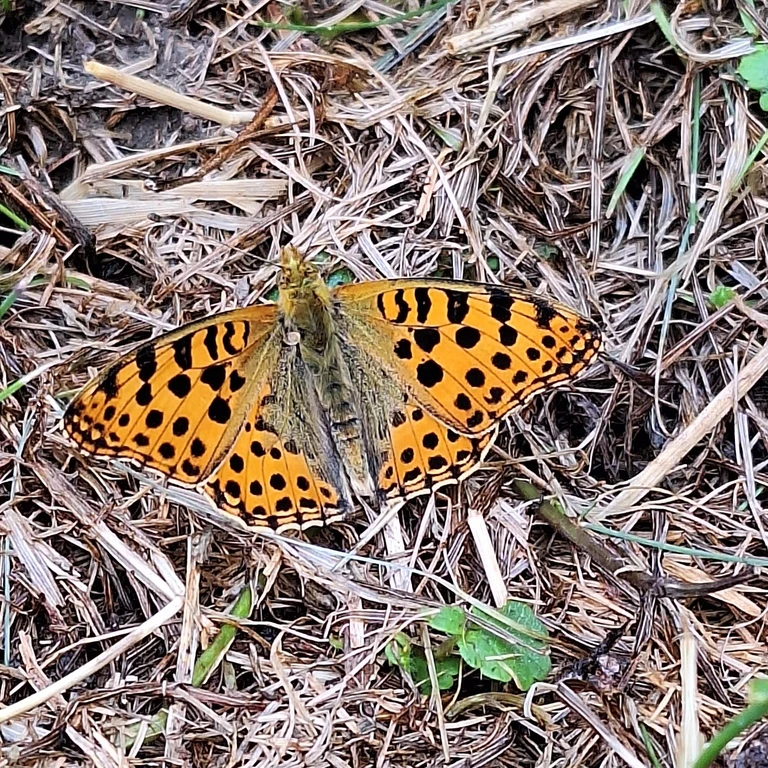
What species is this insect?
Issoria lathonia
